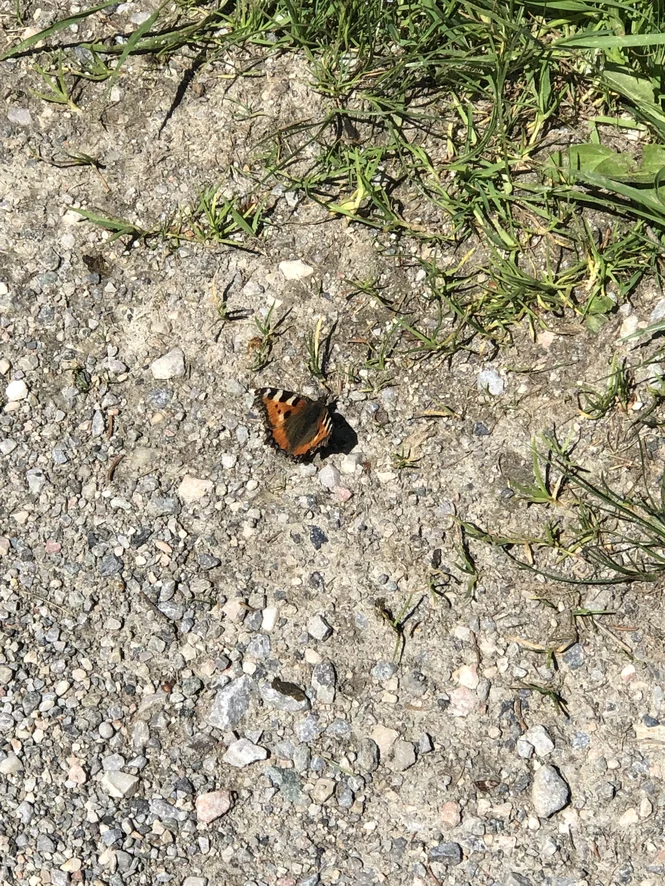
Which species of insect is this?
Aglais urticae
